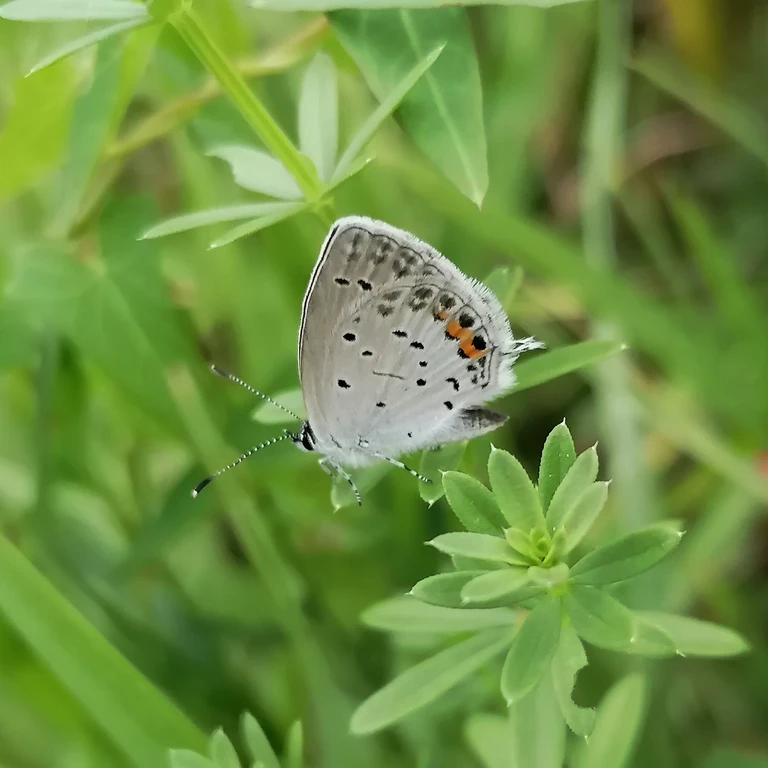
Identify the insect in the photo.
Cupido argiades (also Elkalyce argiades)
